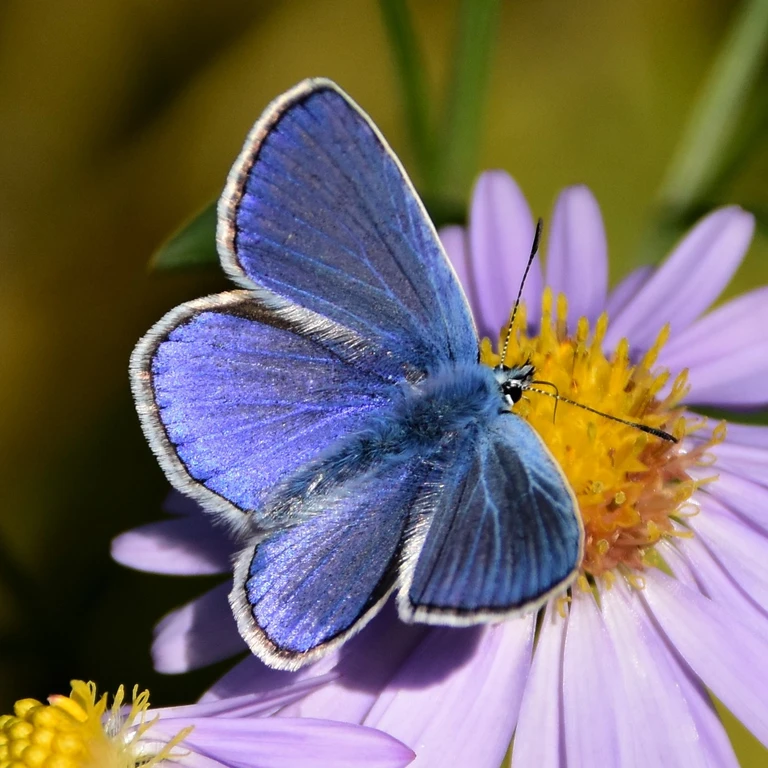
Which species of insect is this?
Polyommatus icarus
